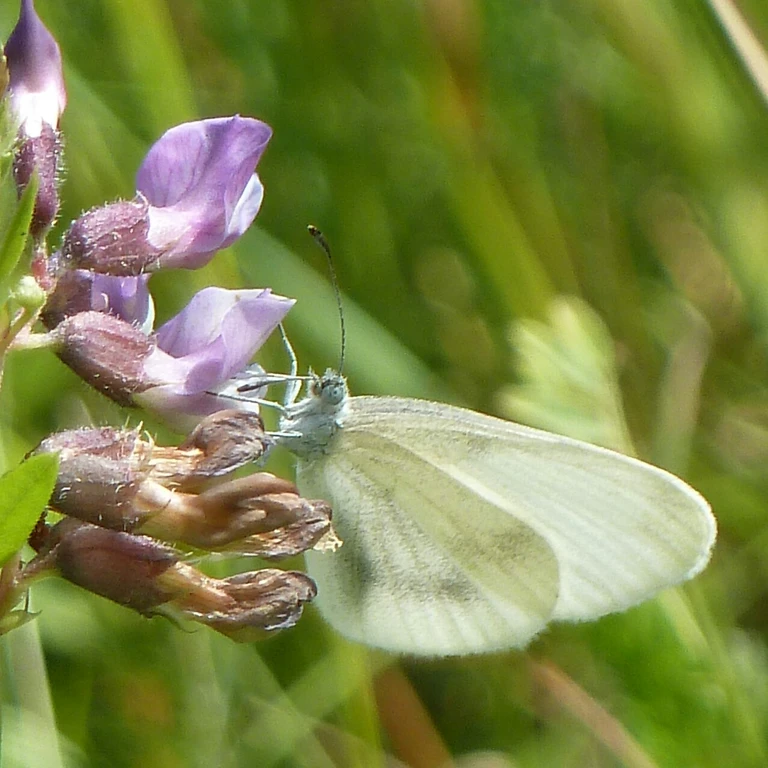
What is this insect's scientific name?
Leptidea sinapis/juvernica
